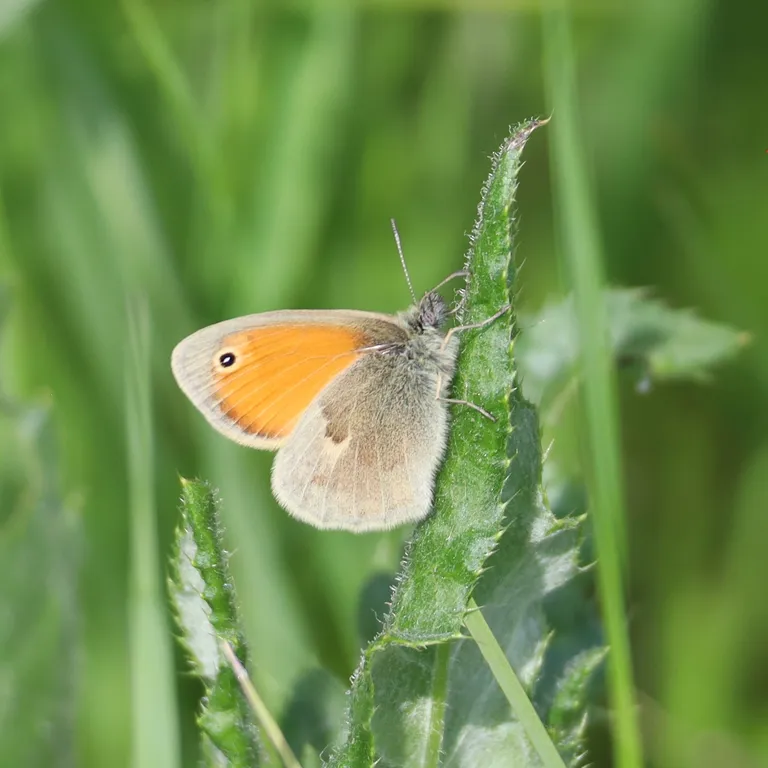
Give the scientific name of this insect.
Coenonympha pamphilus
